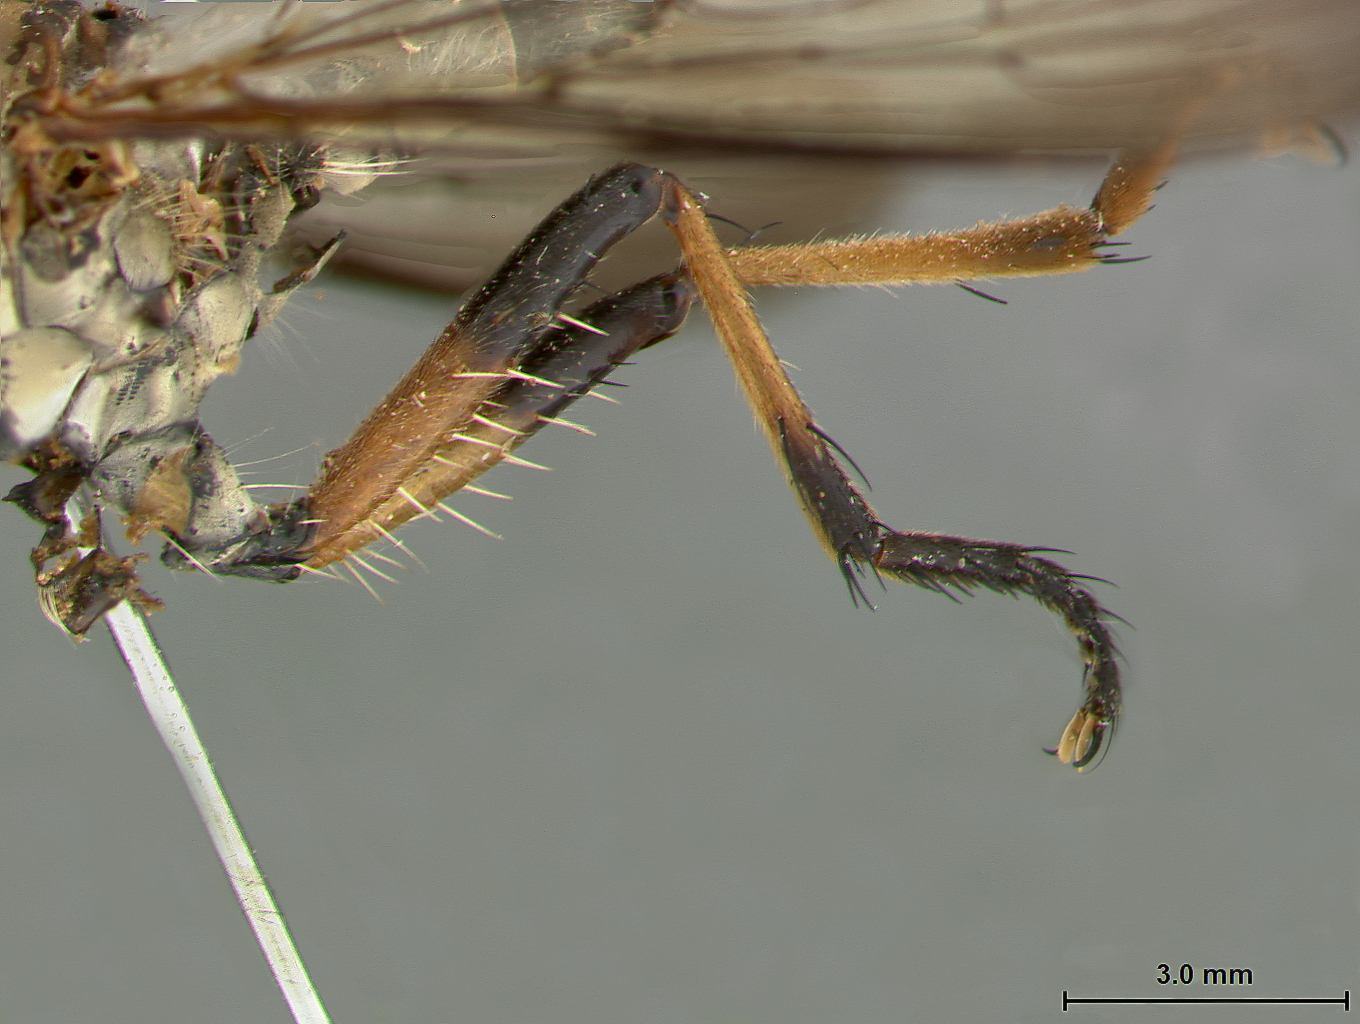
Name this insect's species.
Ommatius cinnamomeus
